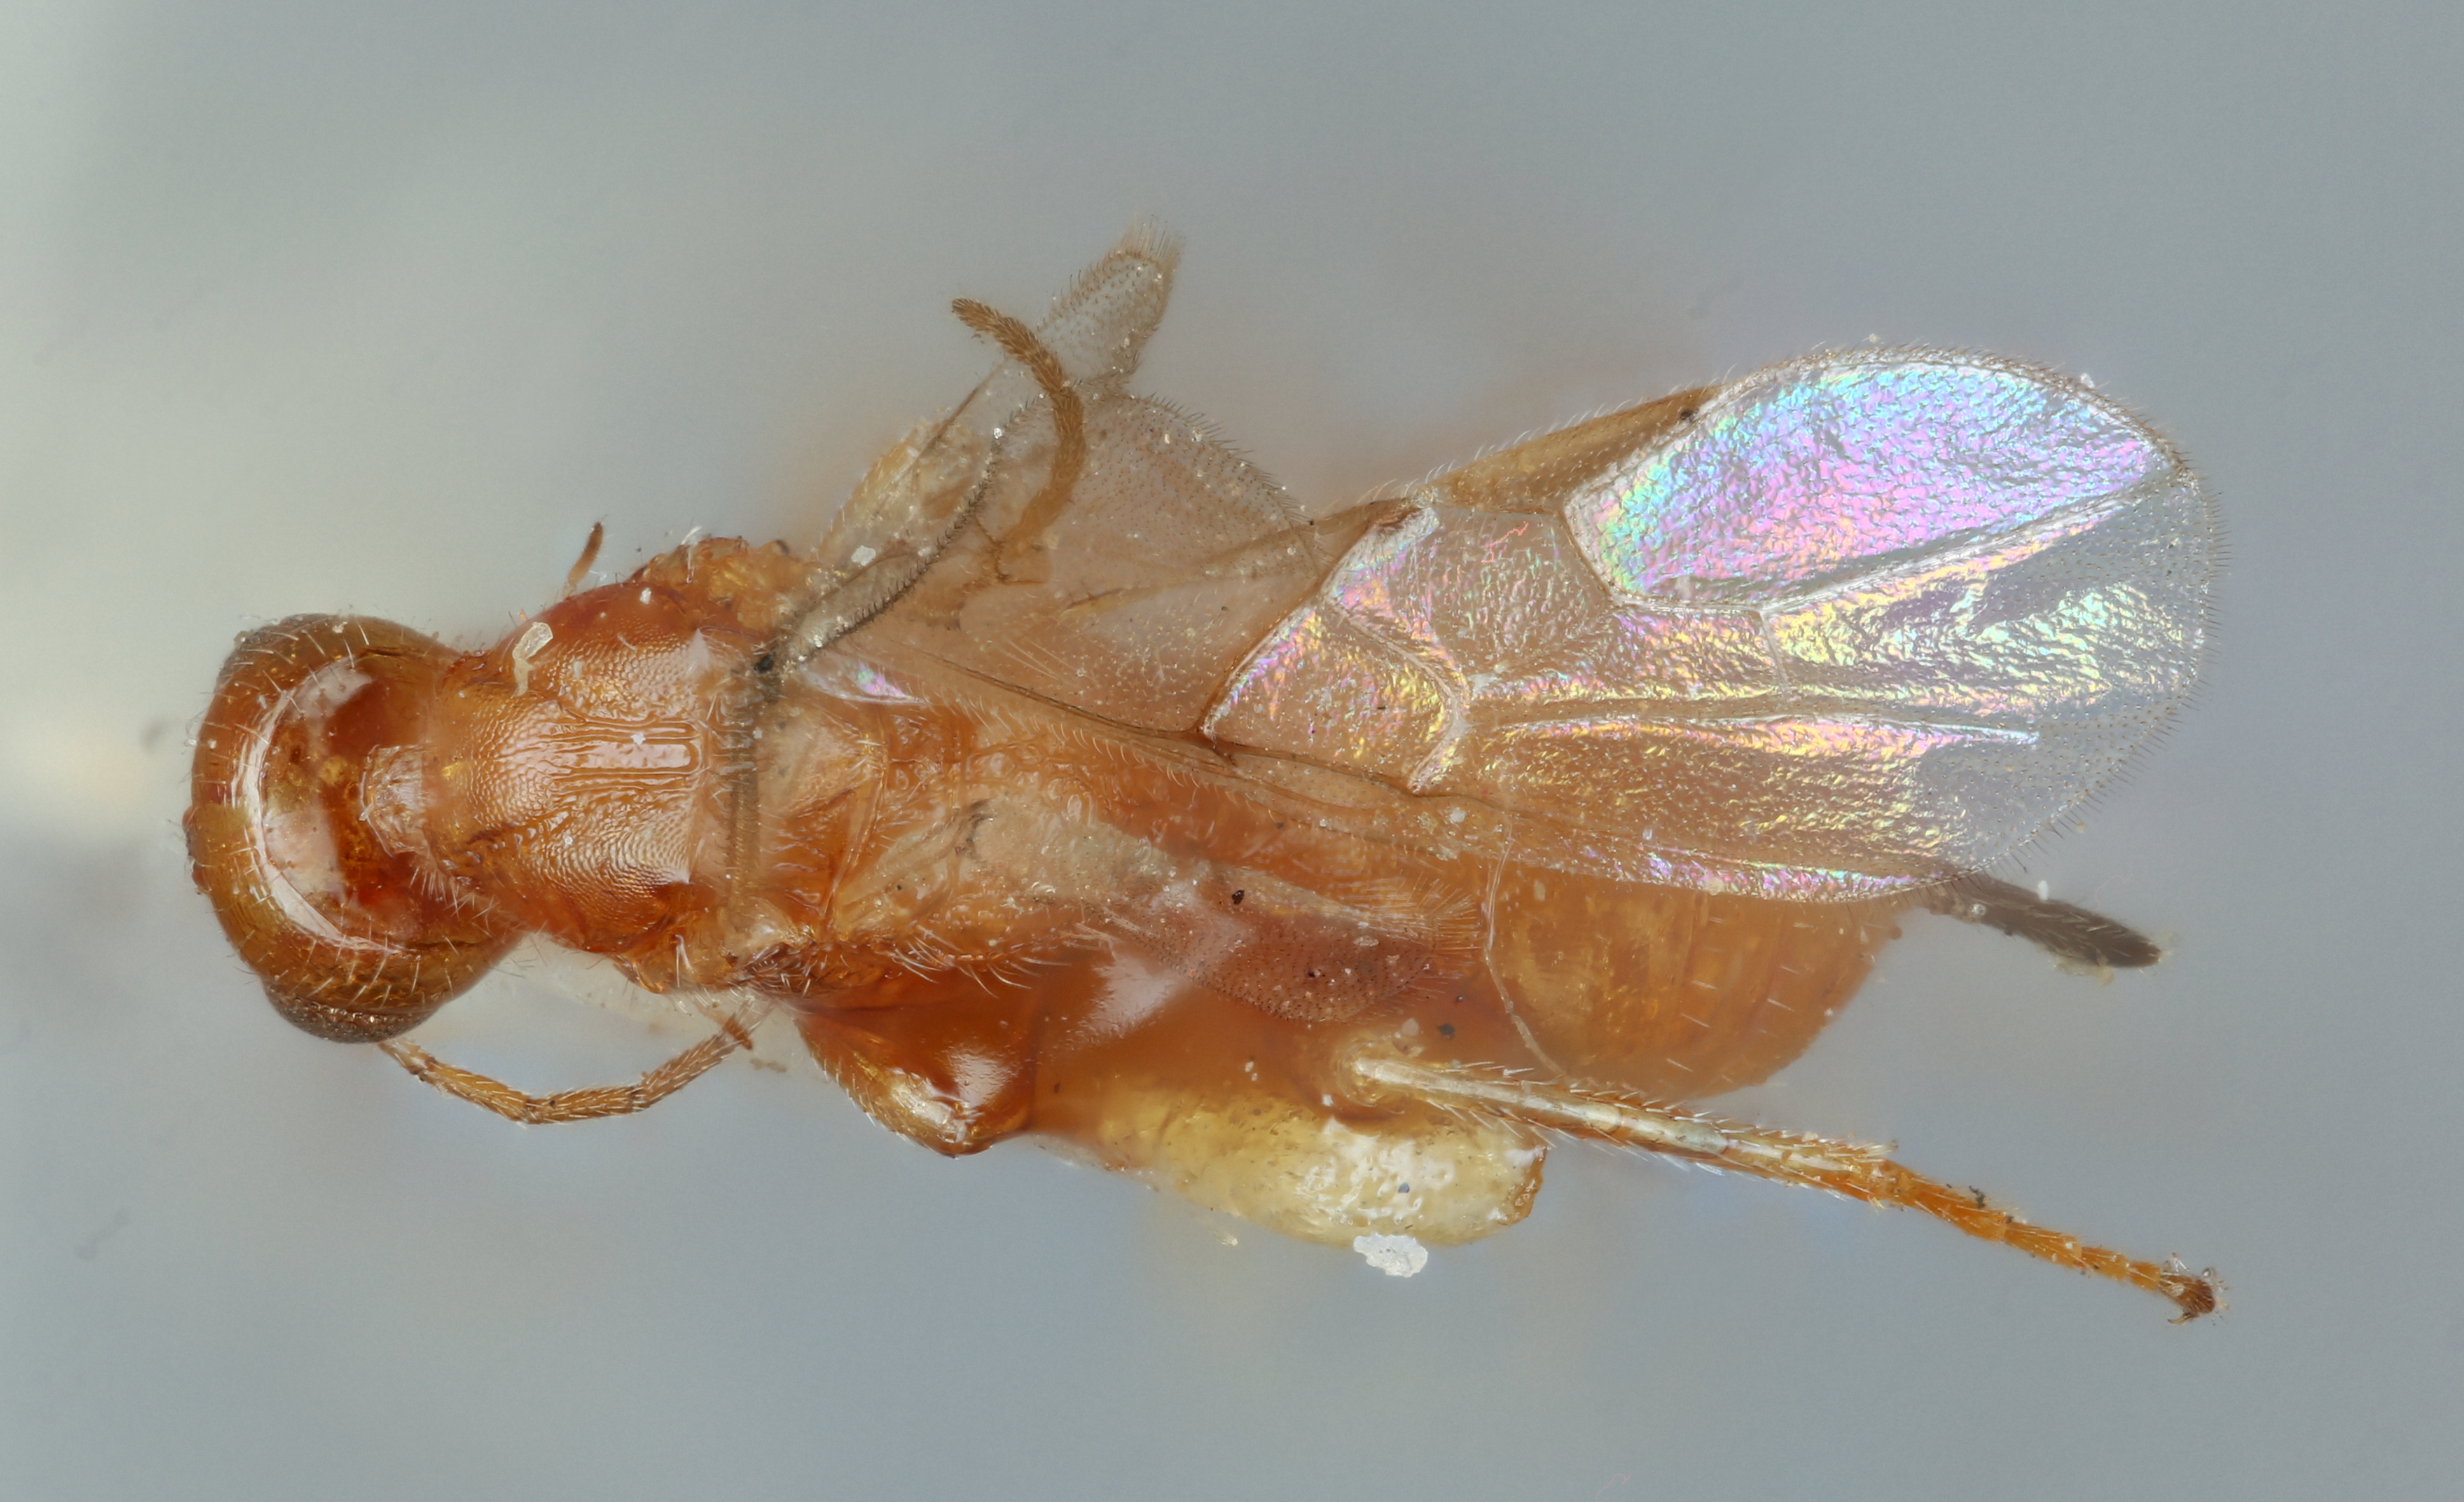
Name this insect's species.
Caenophanes koebele
